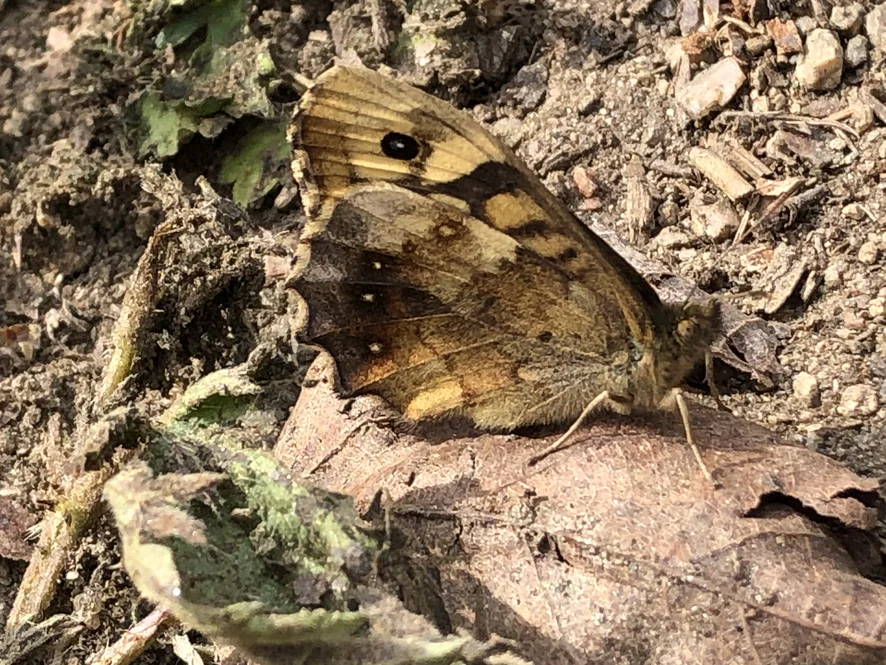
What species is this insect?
Pararge aegeria
